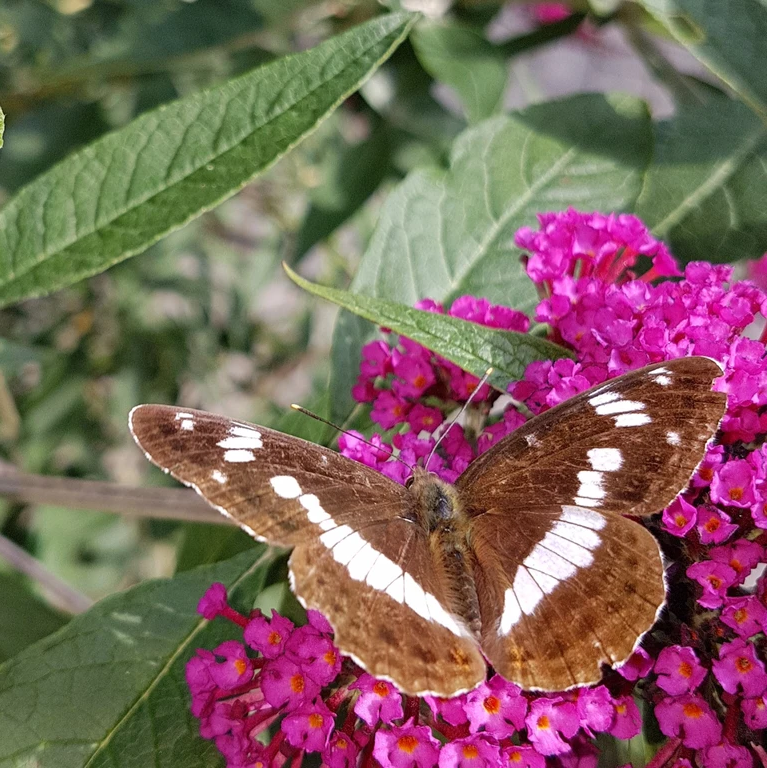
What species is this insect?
Limenitis camilla (also Ladoga camilla)
